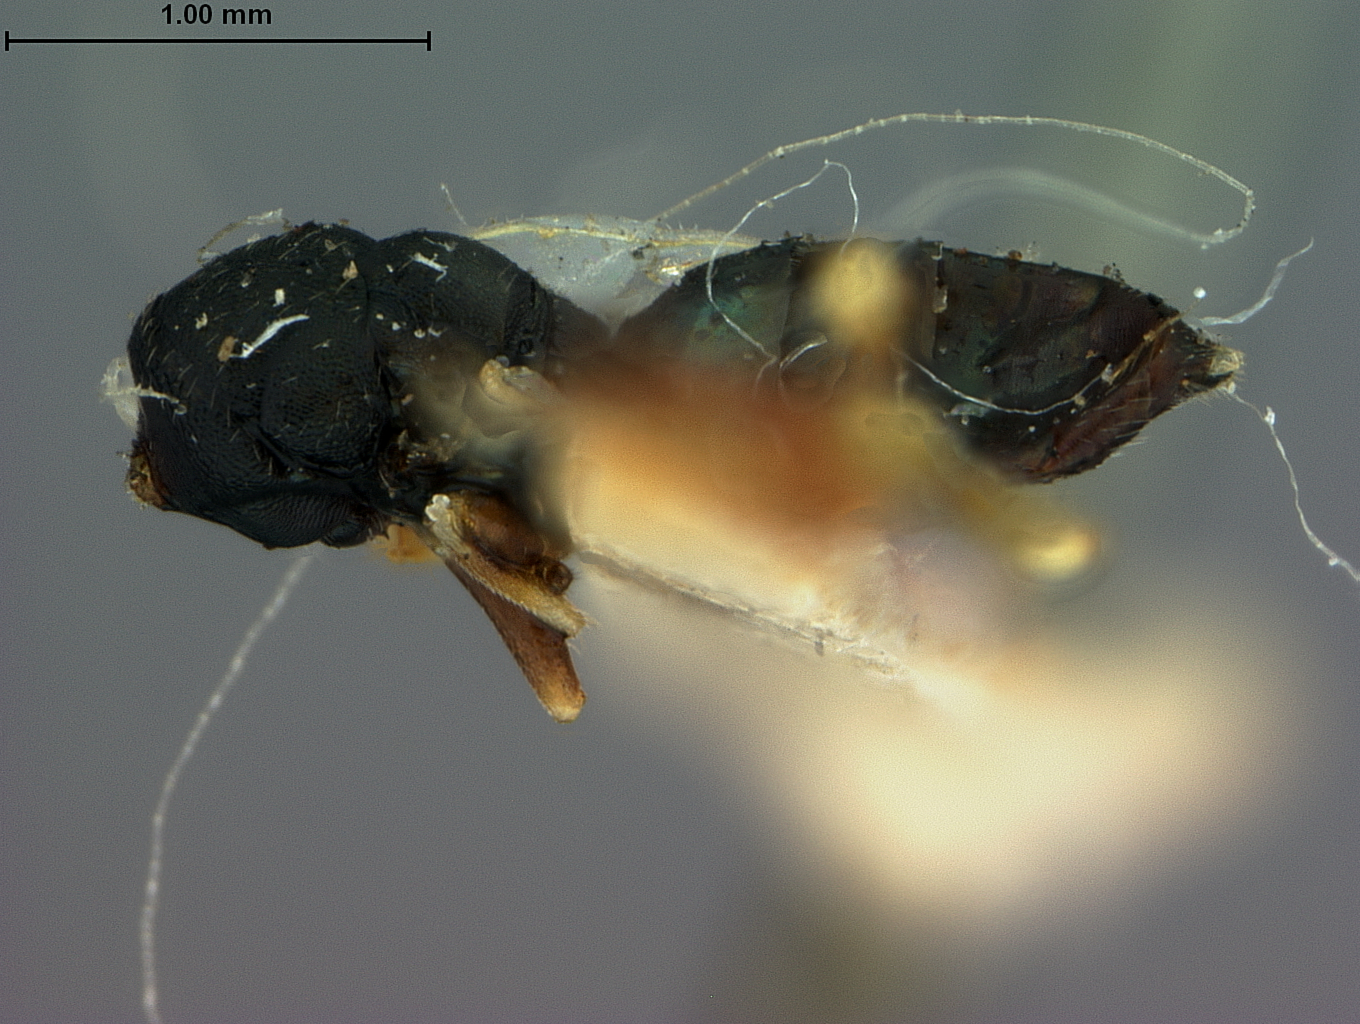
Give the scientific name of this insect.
Parapteromalus isosomatis
